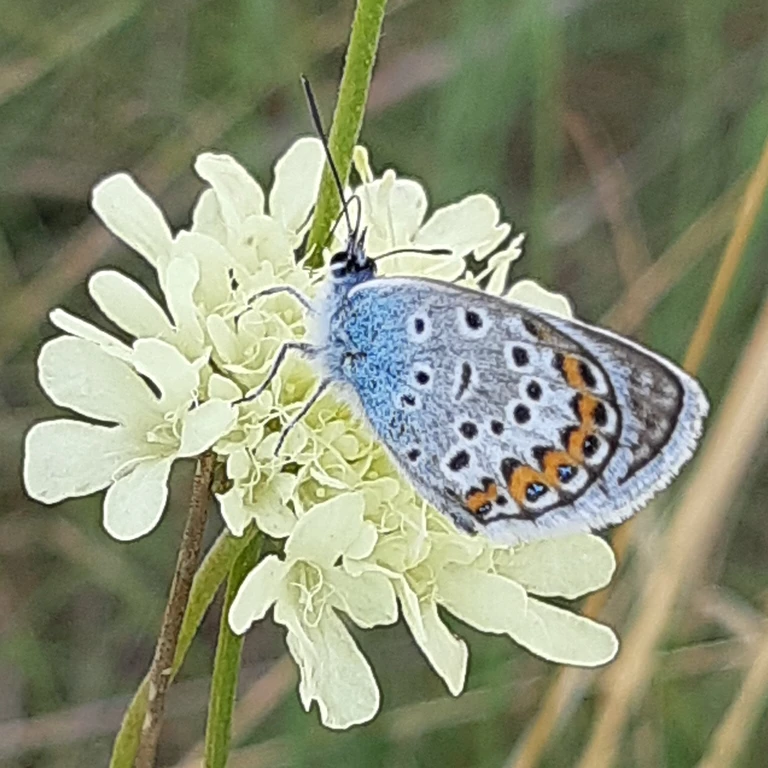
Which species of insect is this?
Plebejus argus
